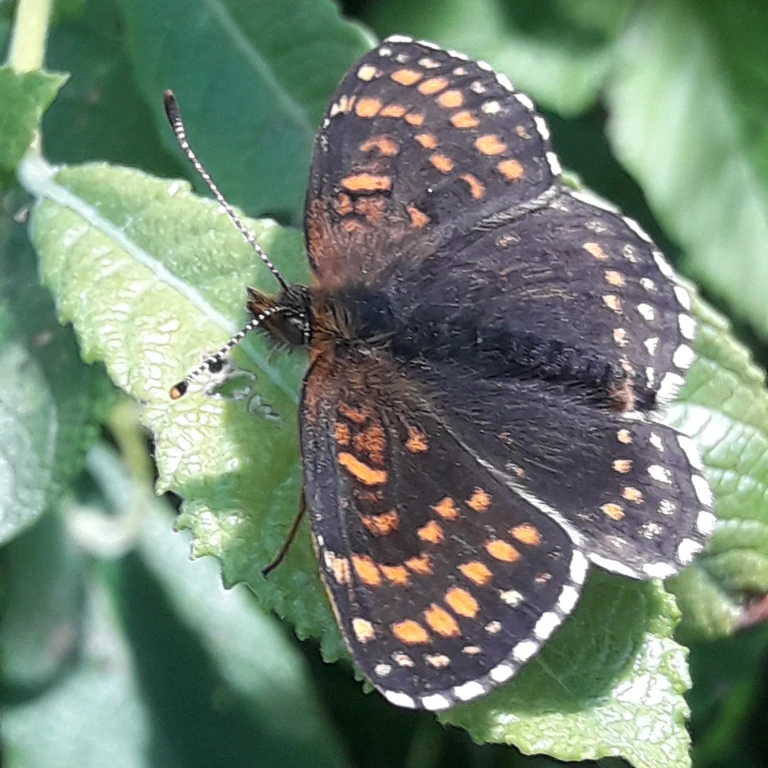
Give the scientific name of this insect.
Melitaea diamina
